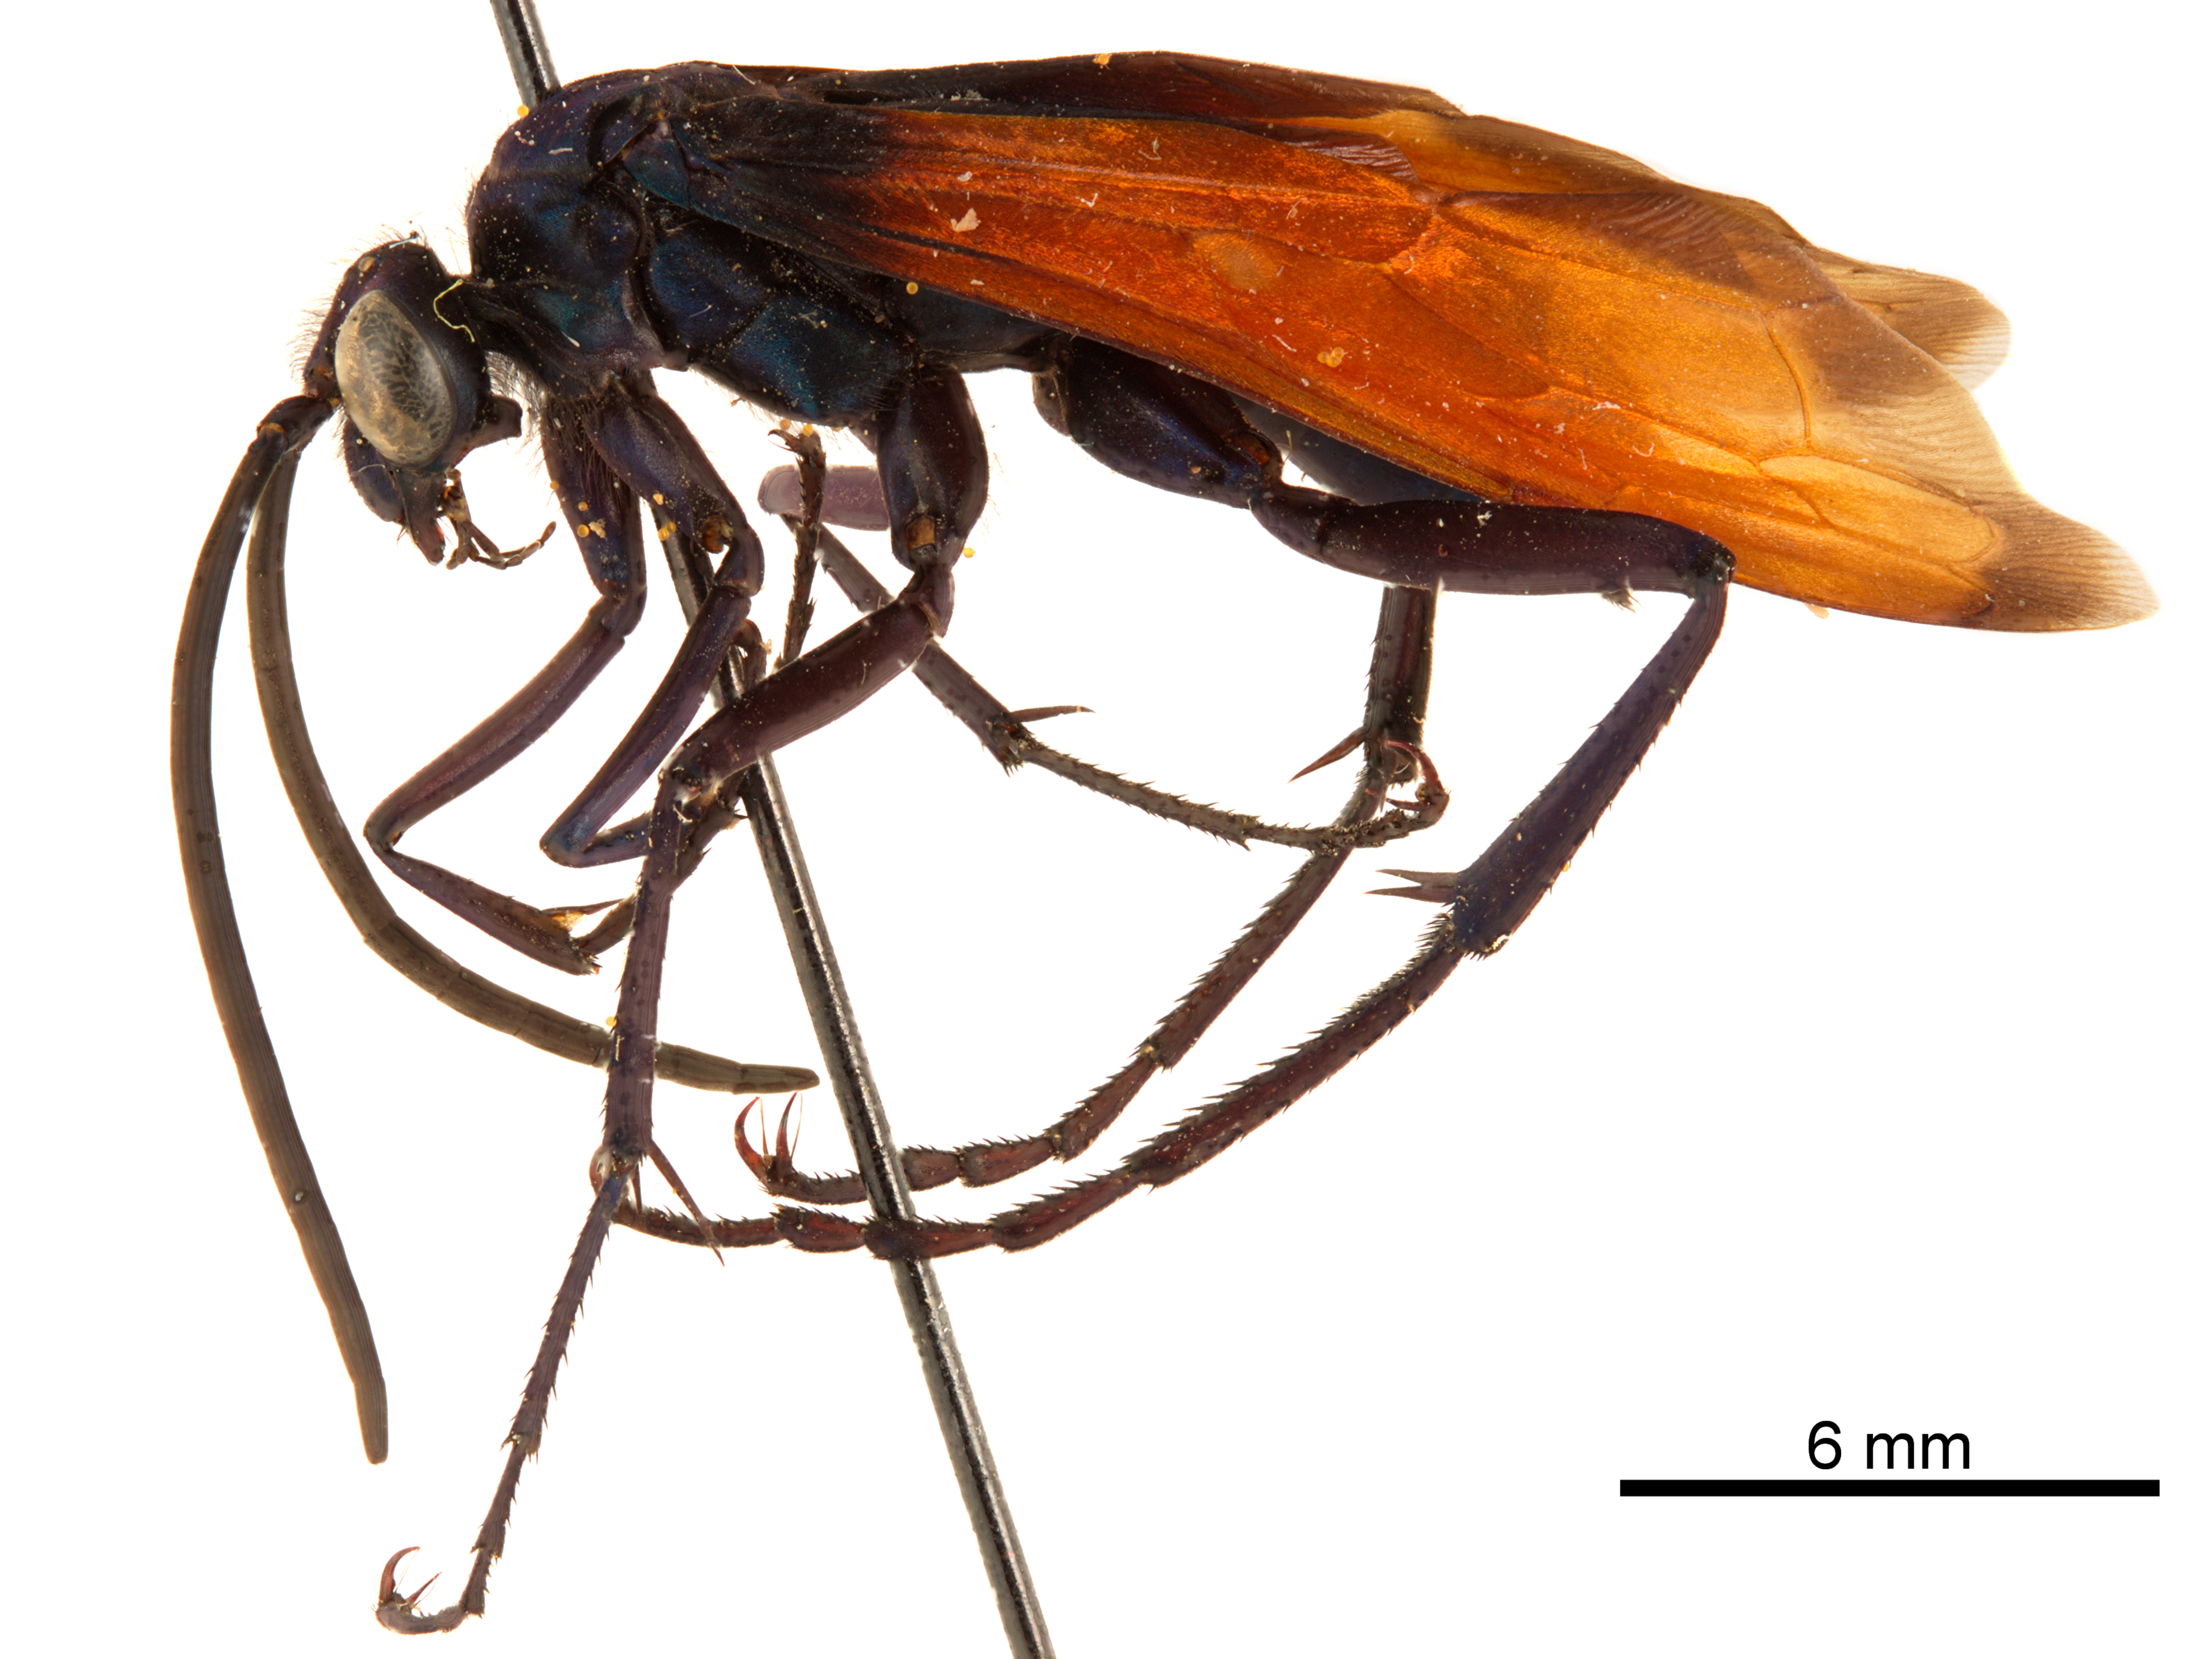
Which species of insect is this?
Pepsis chrysothemis
